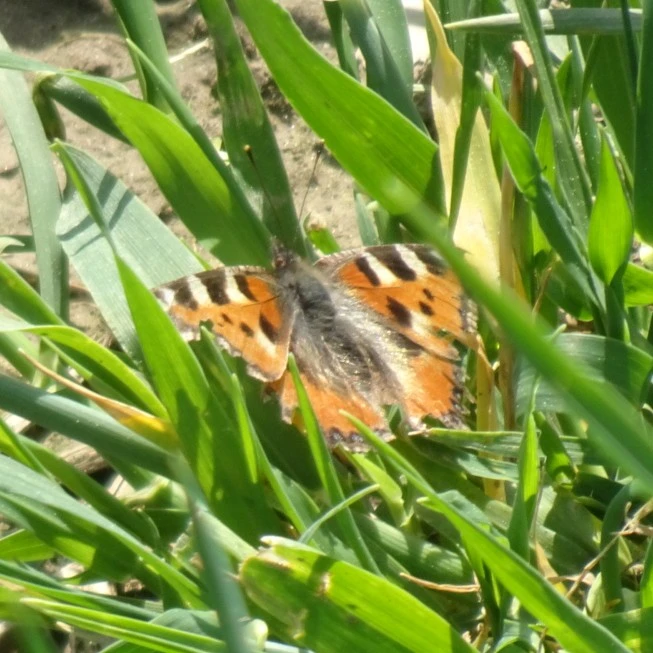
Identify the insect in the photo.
Aglais urticae
